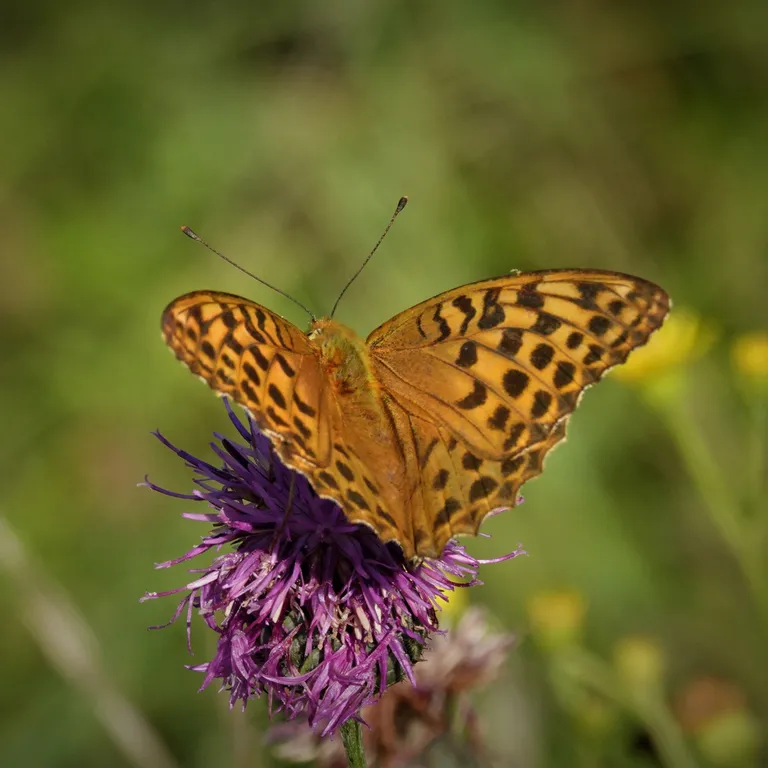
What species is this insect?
Argynnis paphia
